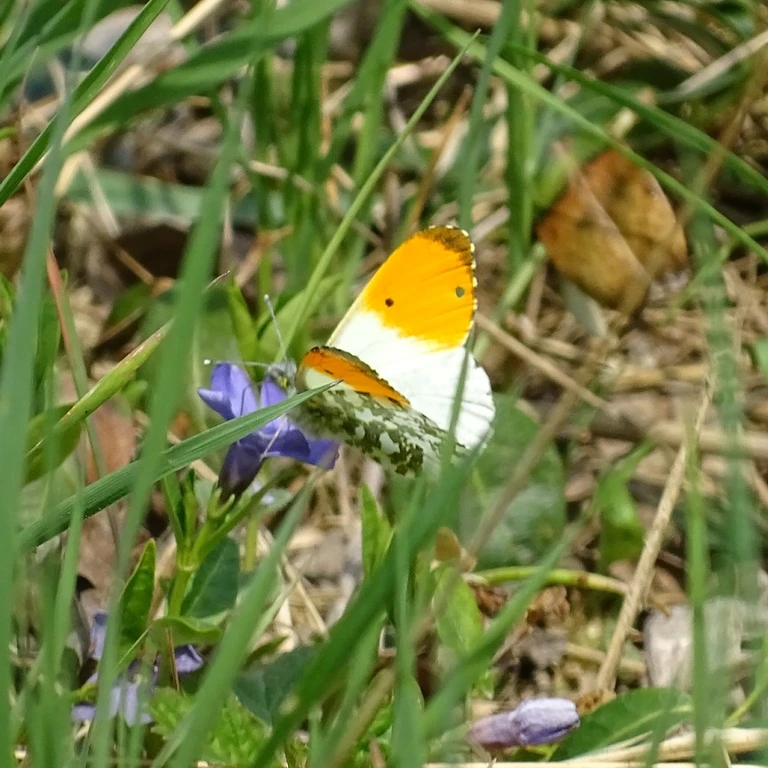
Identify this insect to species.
Anthocharis cardamines
